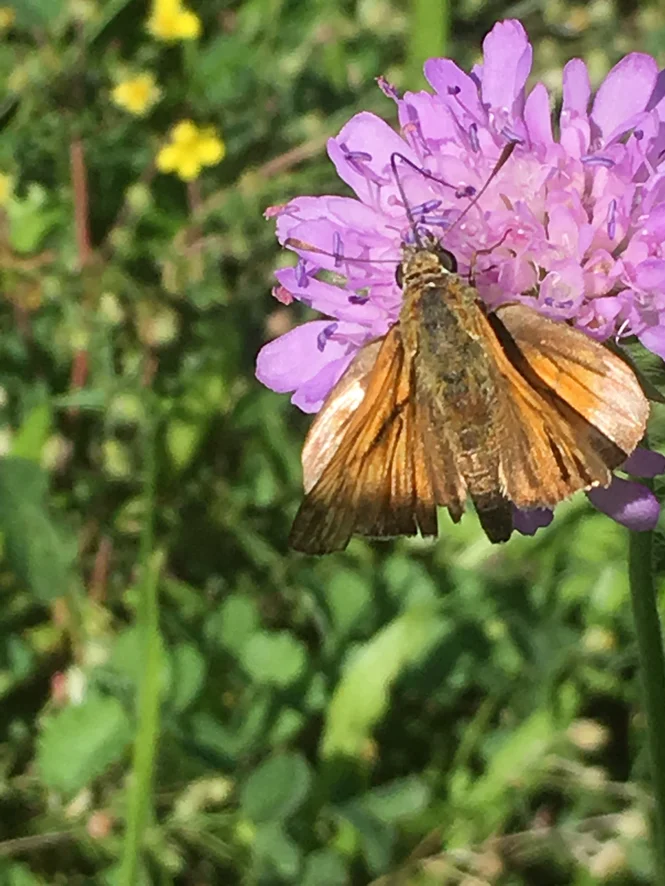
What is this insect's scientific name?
Ochlodes sylvanus (also Ochlodes venata)
